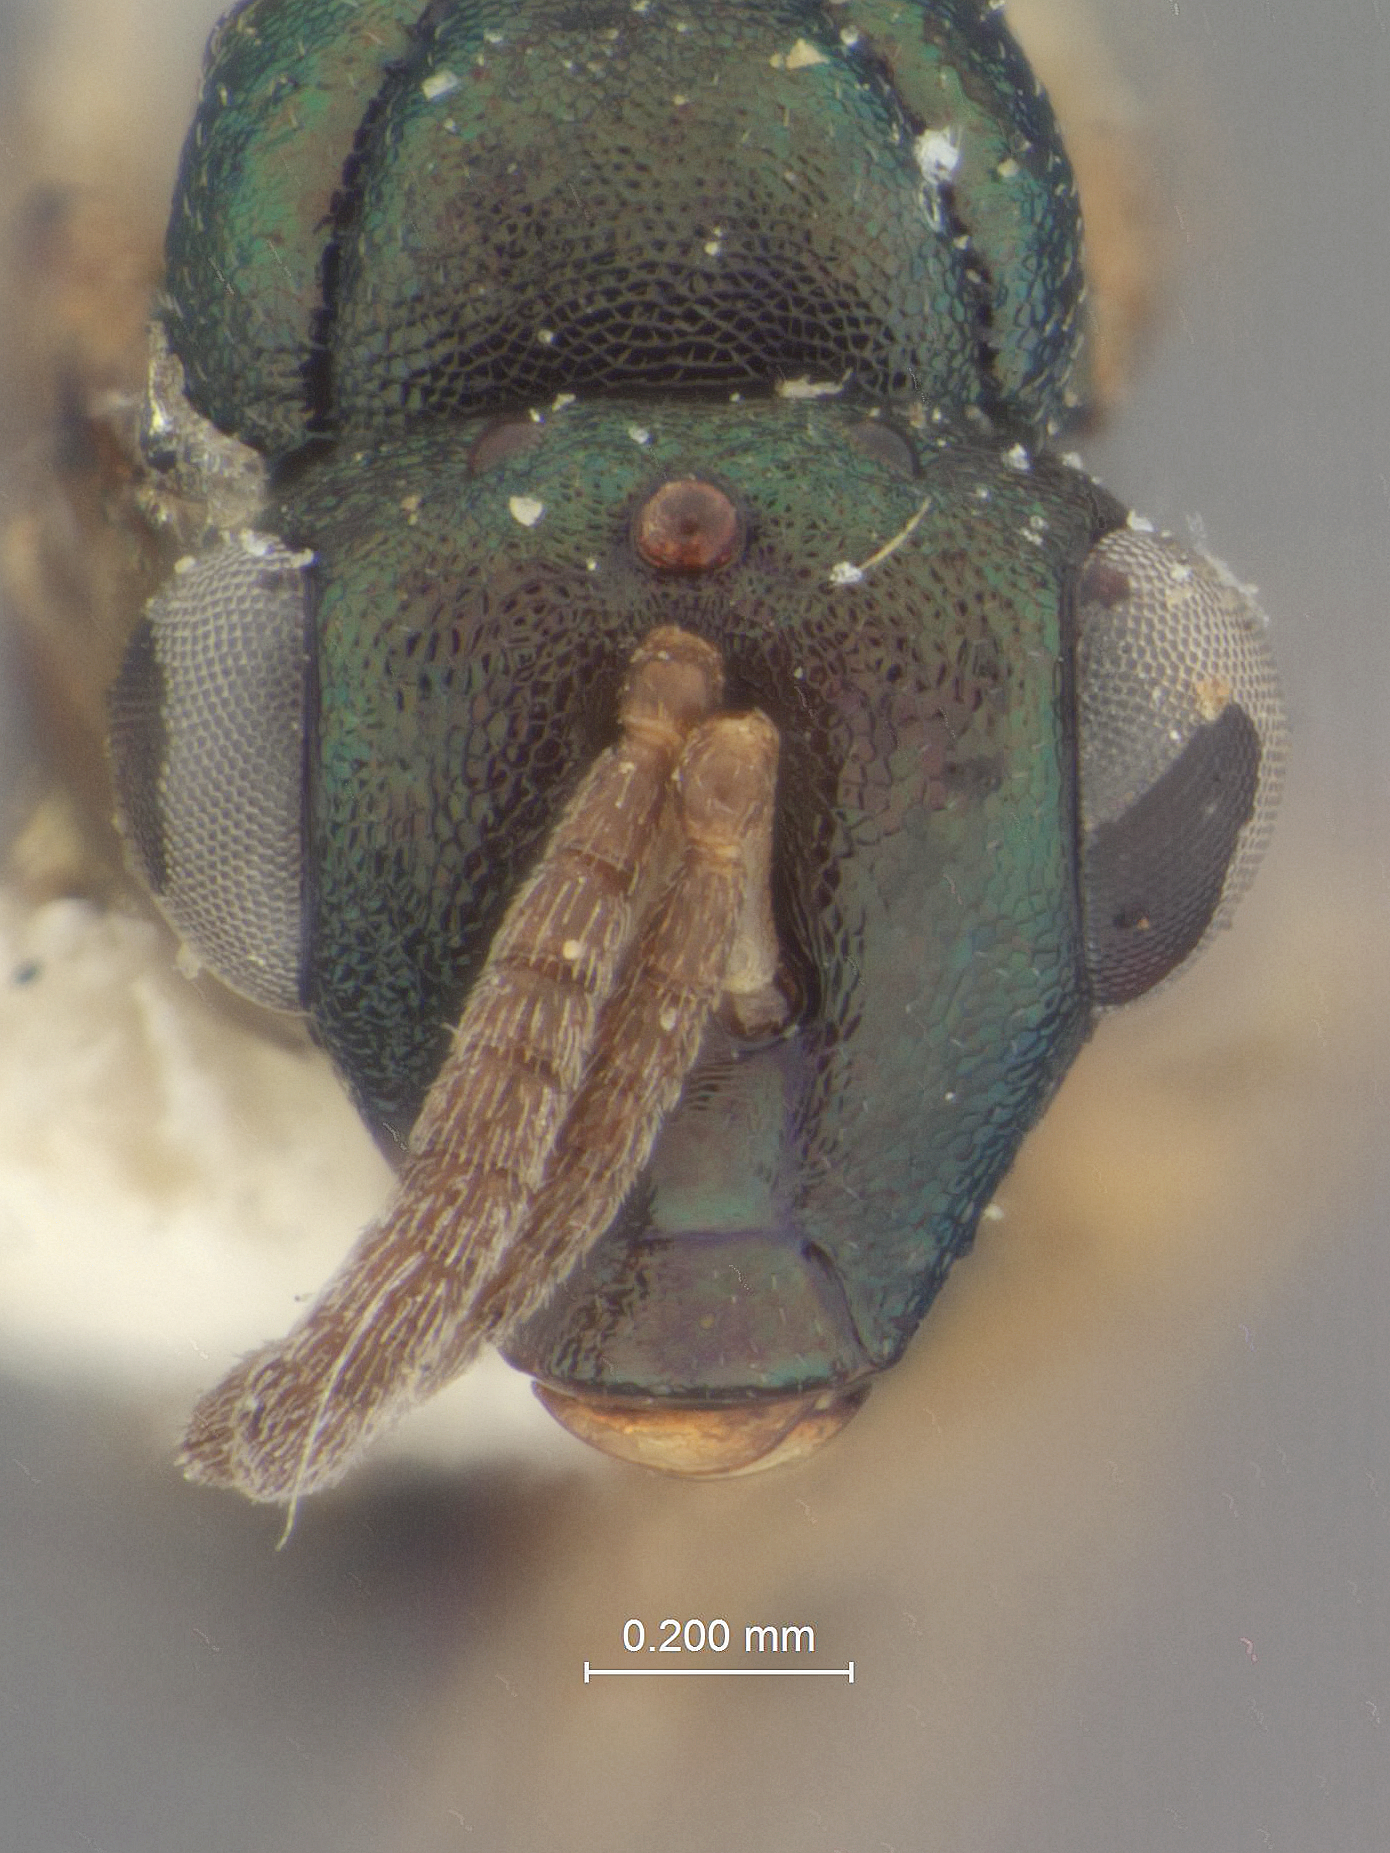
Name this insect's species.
Orasema cockerelli
